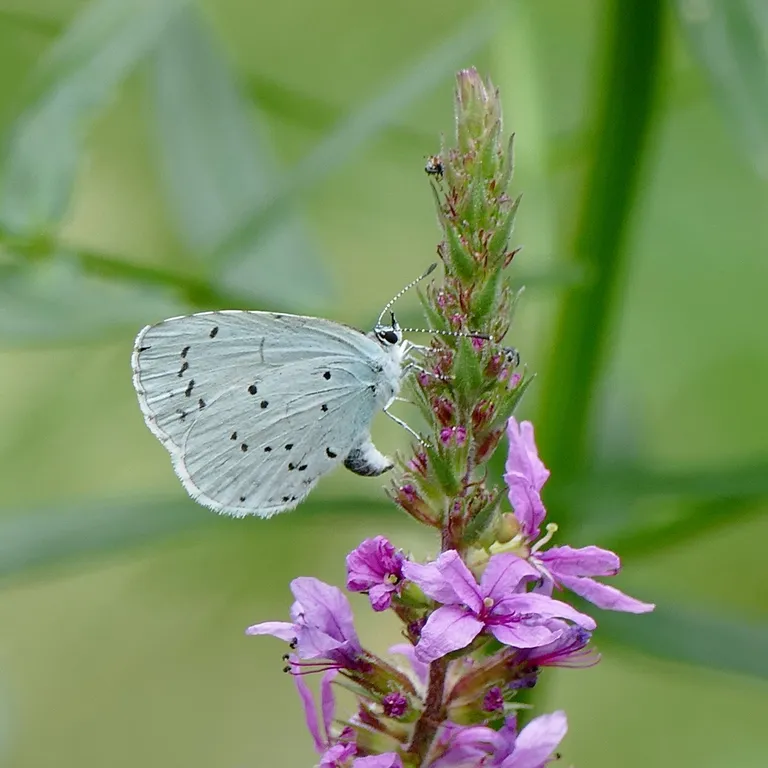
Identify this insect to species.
Celastrina argiolus
